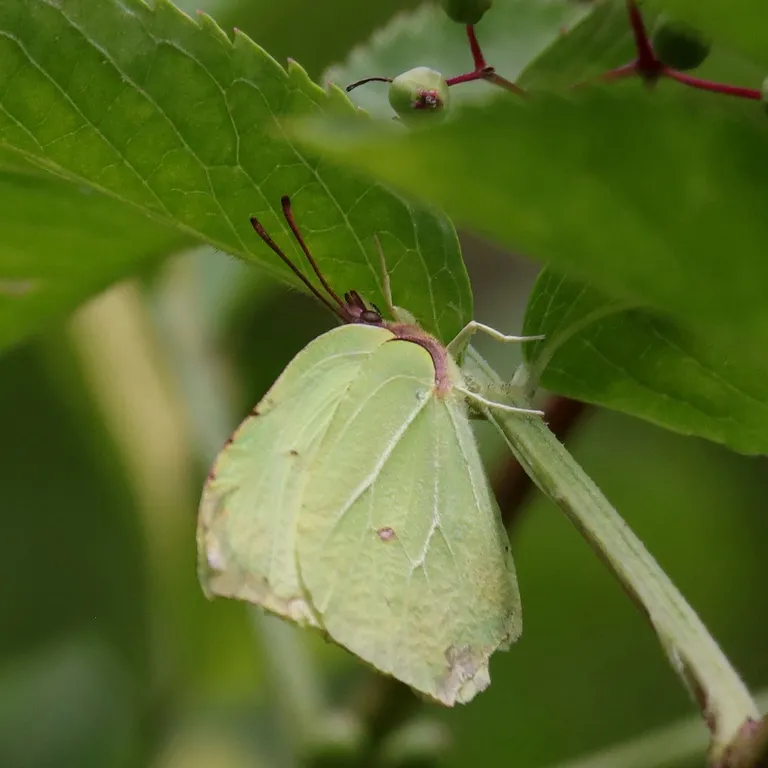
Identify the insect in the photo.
Gonepteryx rhamni
